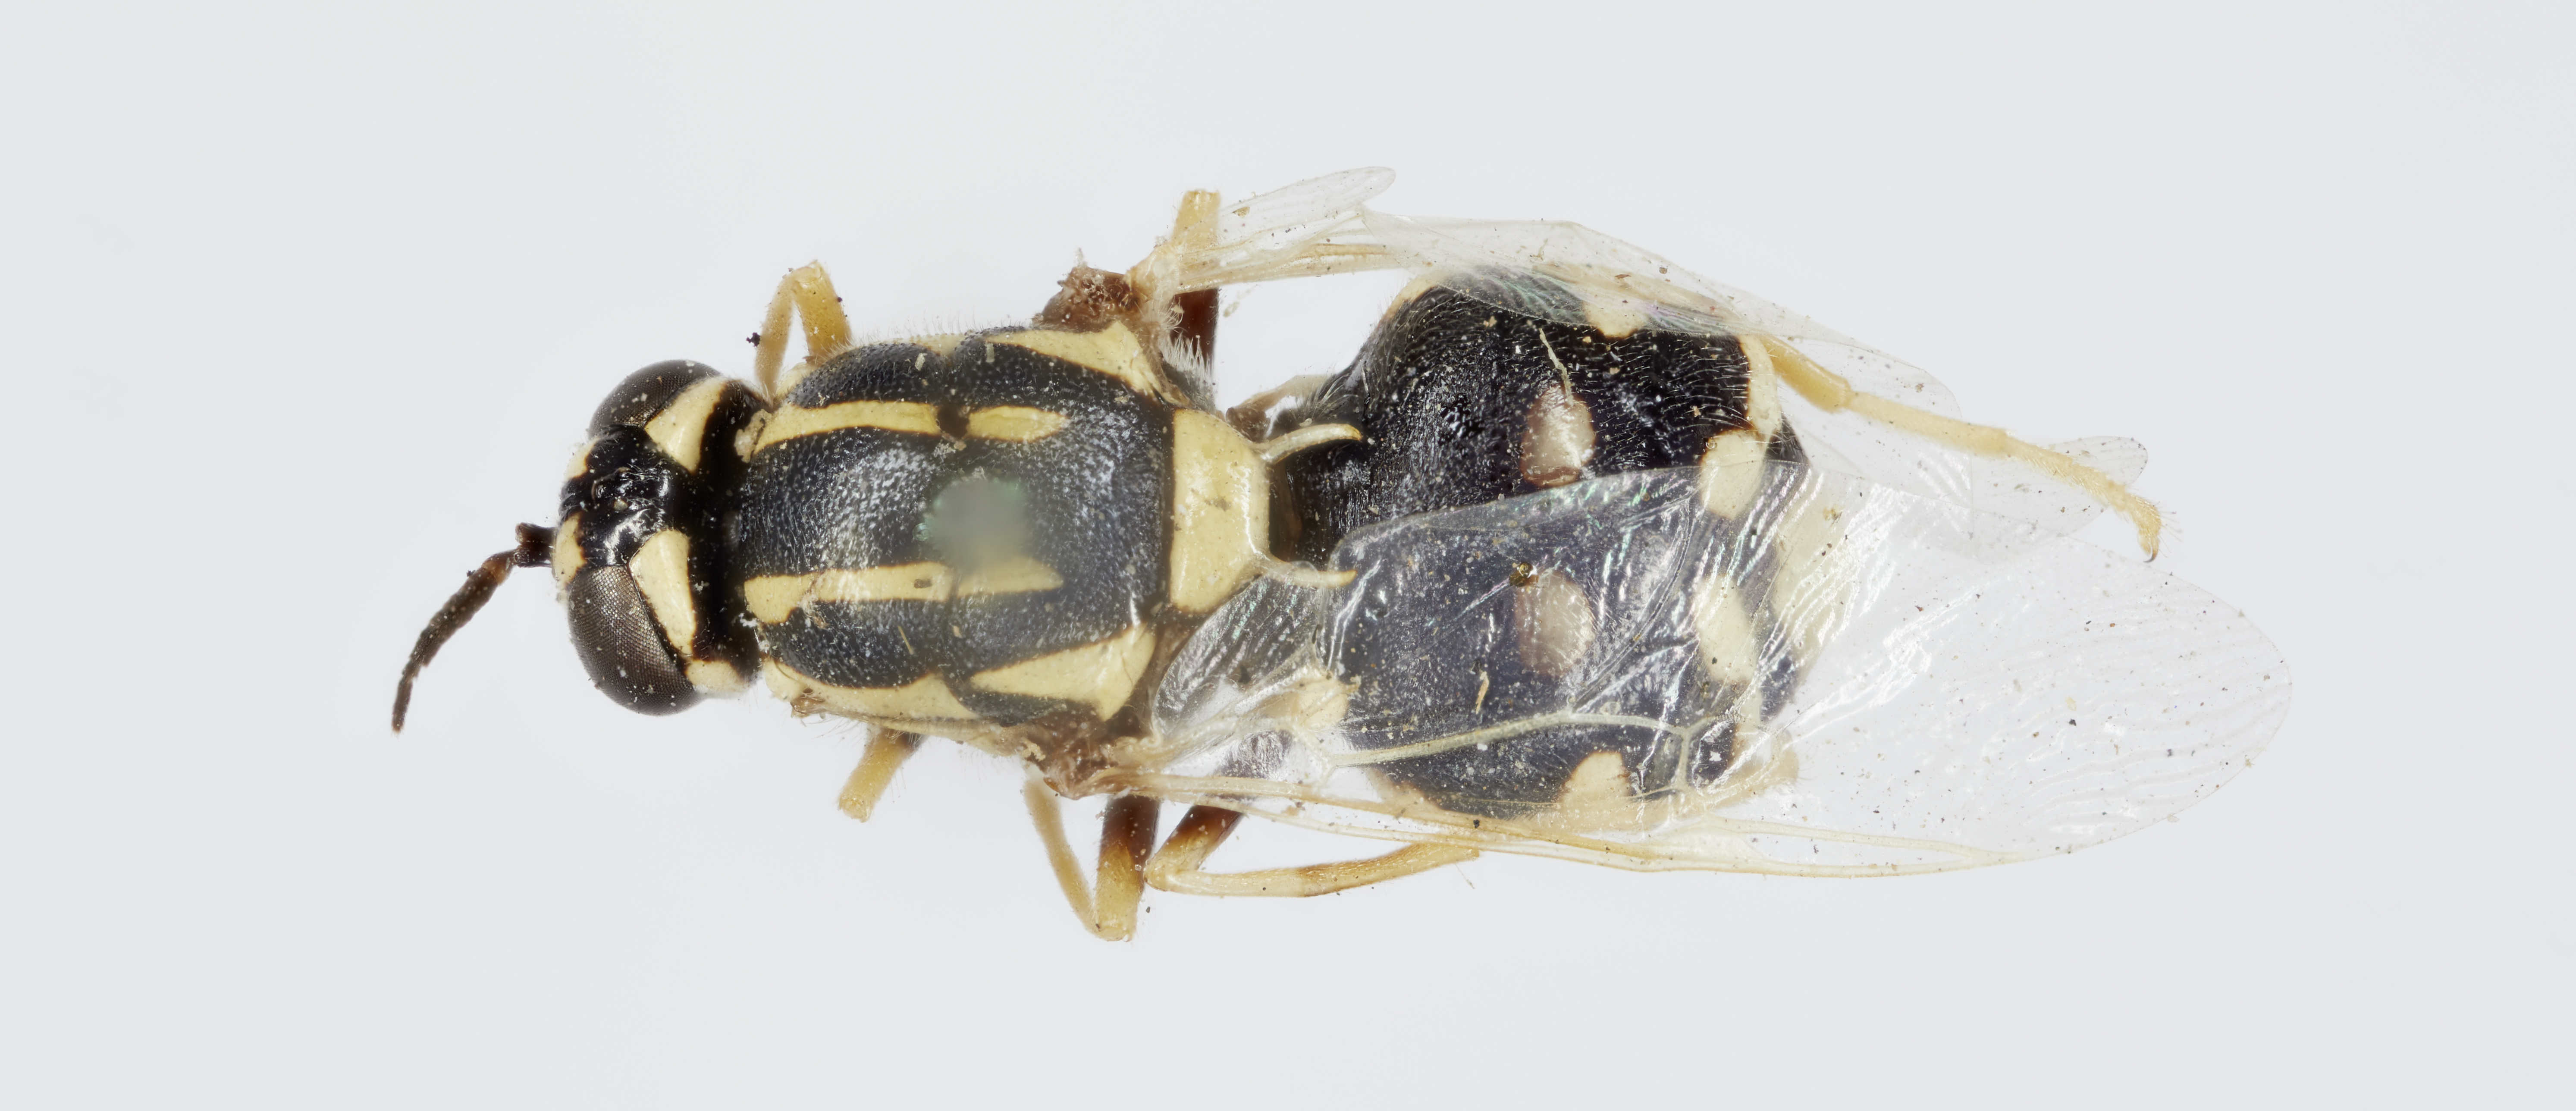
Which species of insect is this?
Euparyphus atriventris
